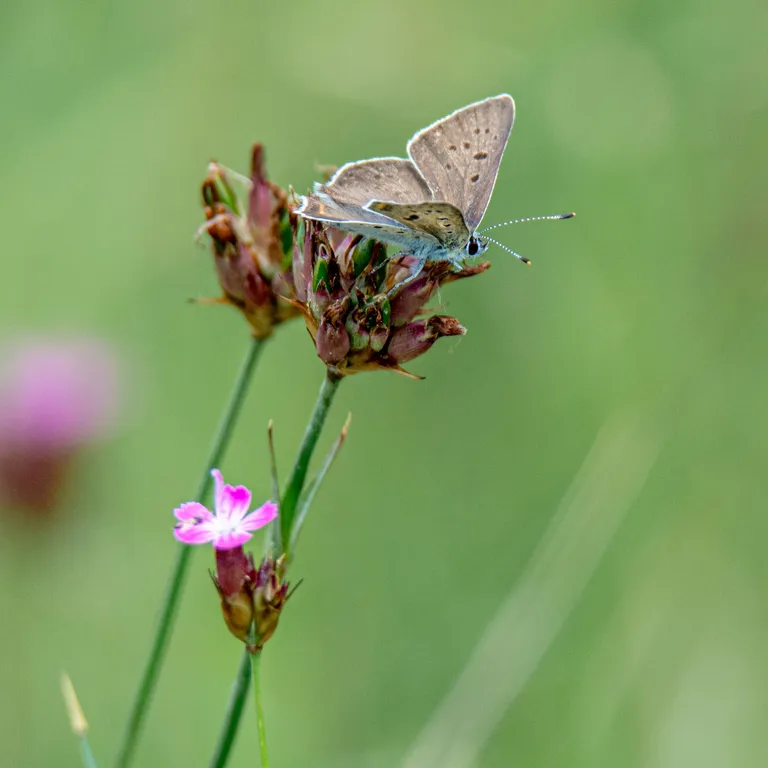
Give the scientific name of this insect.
Lycaena tityrus (also Loweia tityrus)
